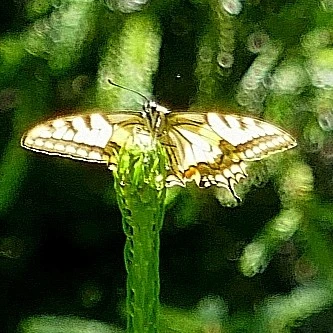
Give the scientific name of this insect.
Papilio machaon
